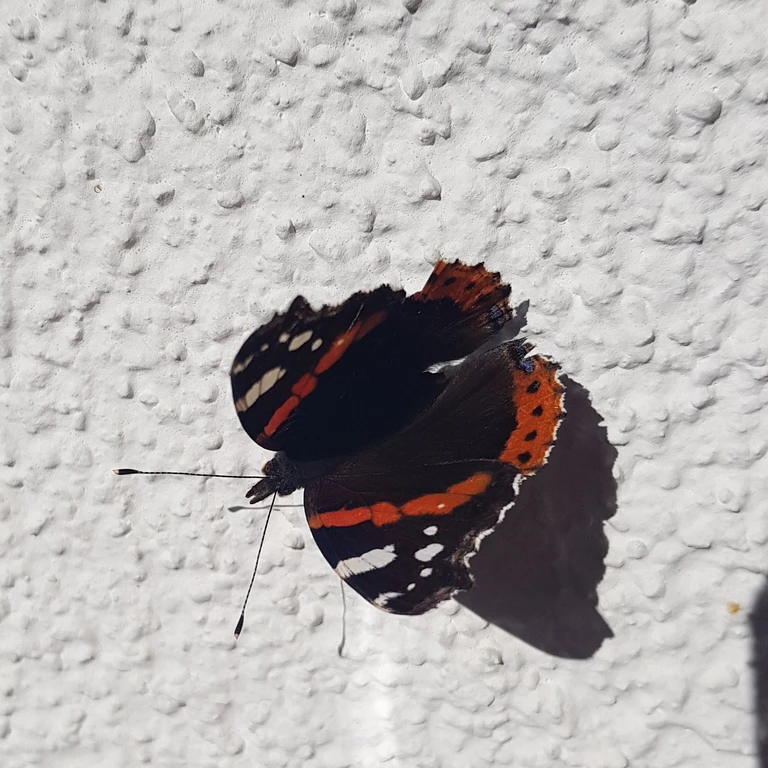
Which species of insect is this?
Vanessa atalanta
